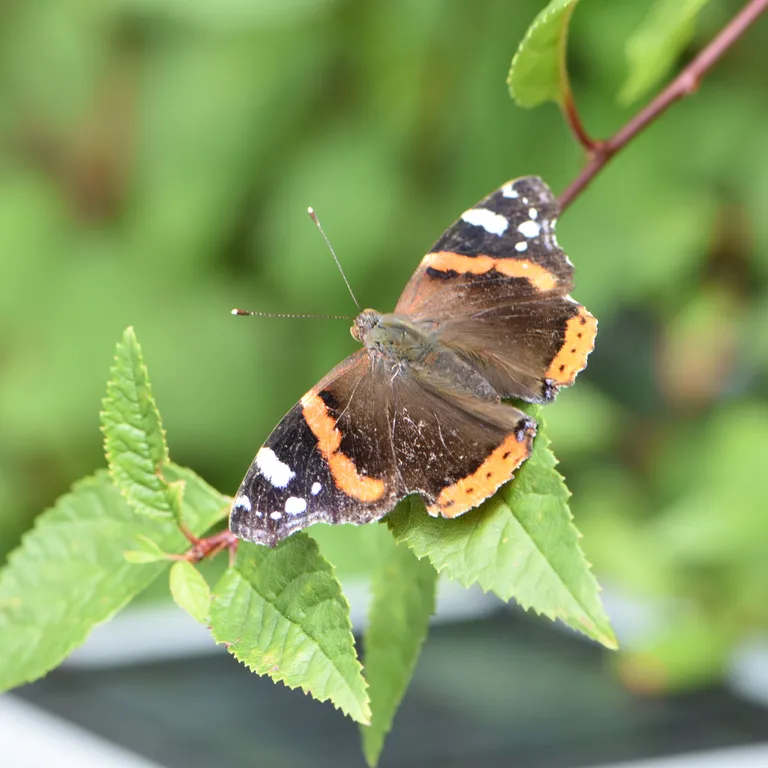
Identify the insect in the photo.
Vanessa atalanta
